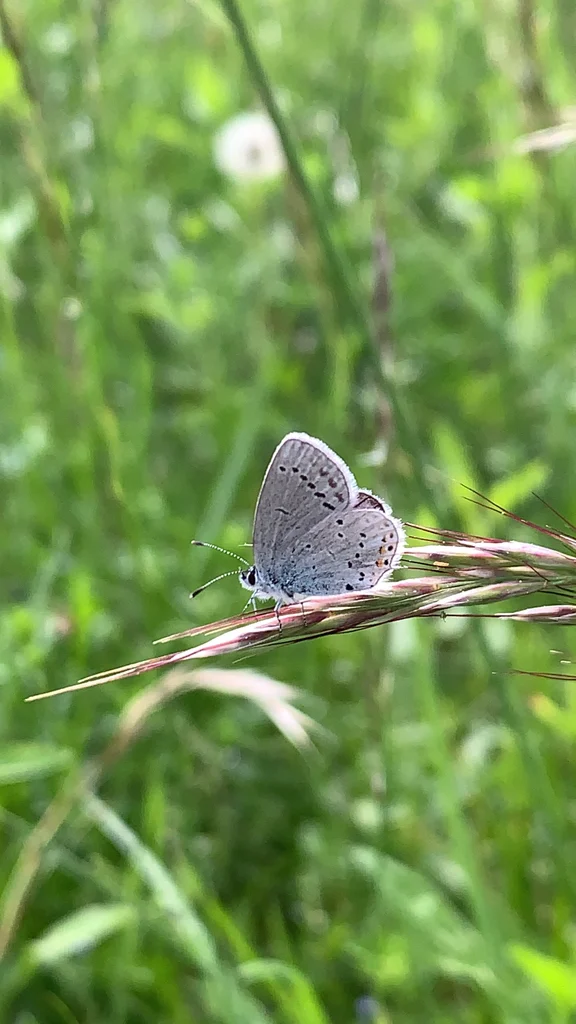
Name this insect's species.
Cupido argiades (also Elkalyce argiades)
